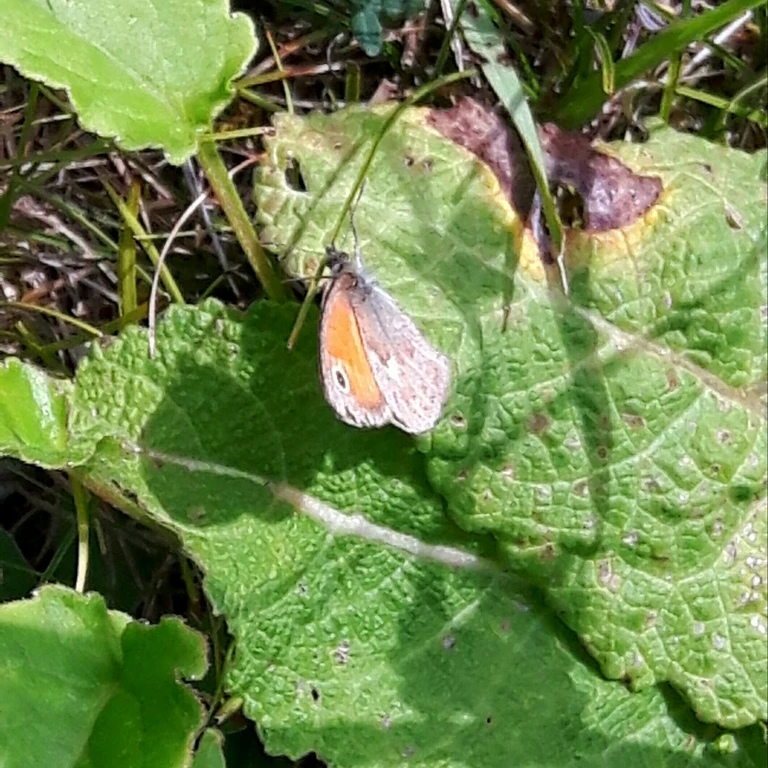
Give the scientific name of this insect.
Coenonympha pamphilus
